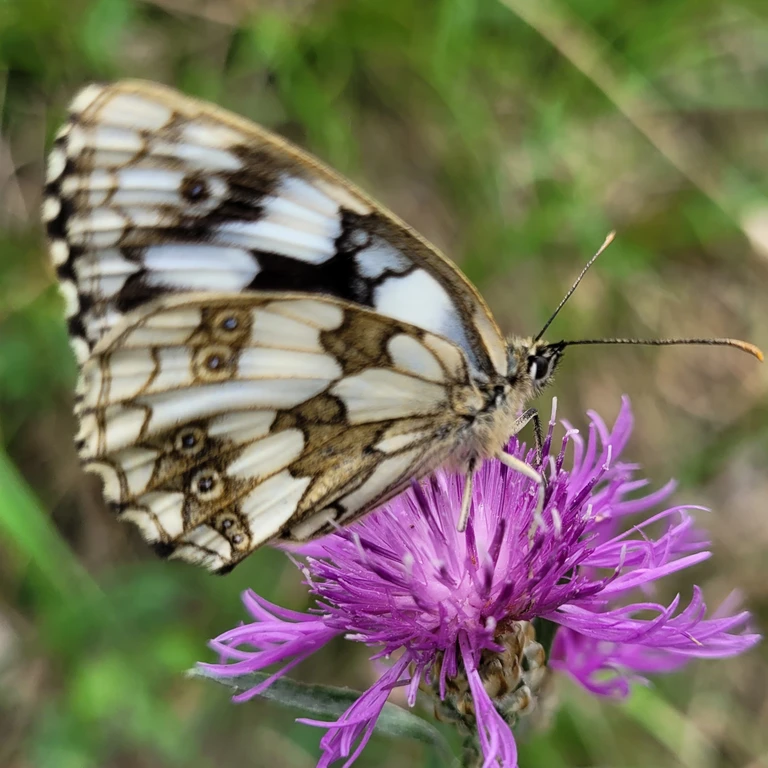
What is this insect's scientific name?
Melanargia galathea
